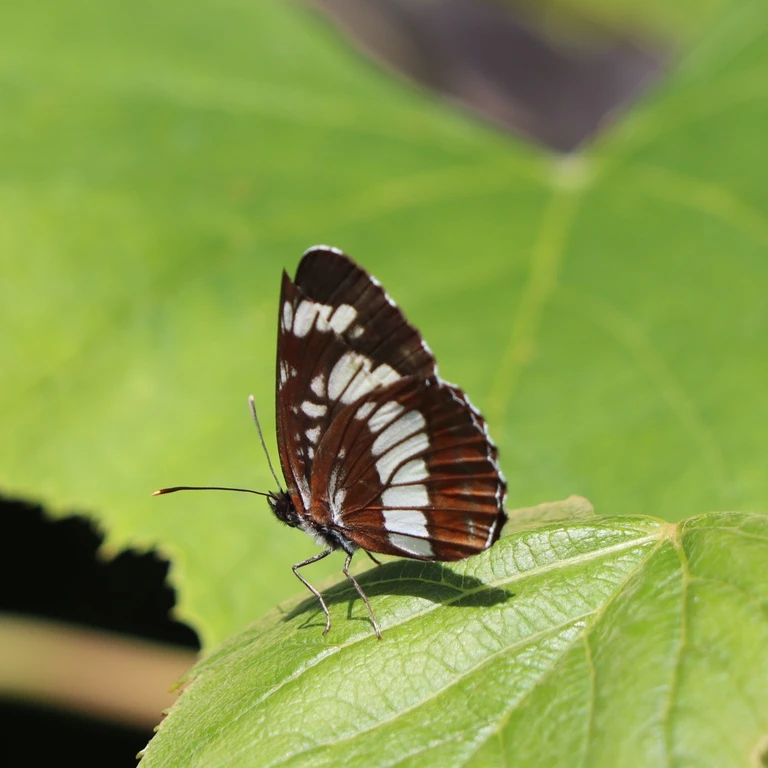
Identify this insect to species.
Neptis rivularis
